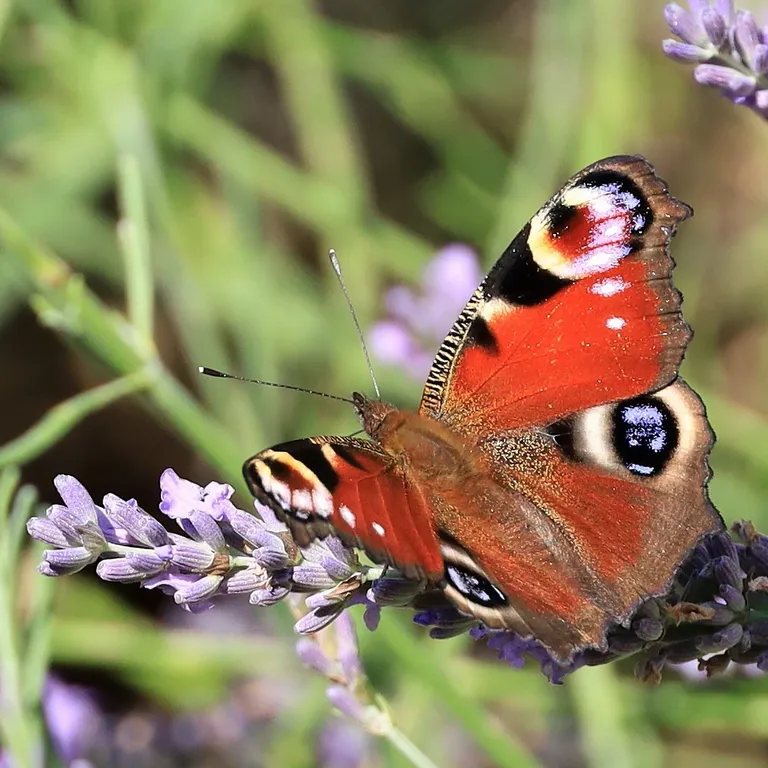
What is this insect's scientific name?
Aglais io
